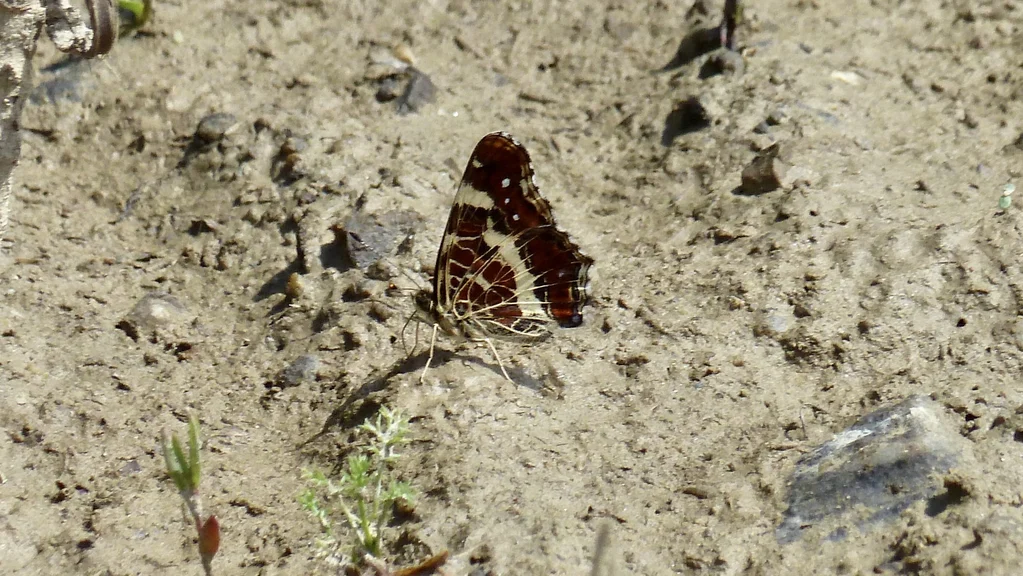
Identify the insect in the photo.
Araschnia levana
